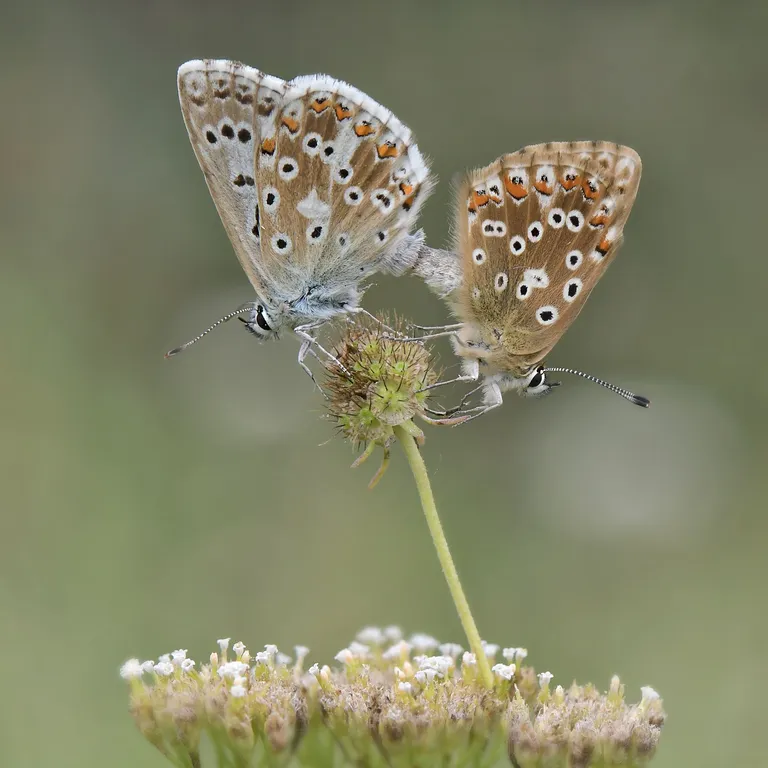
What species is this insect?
Lysandra coridon
